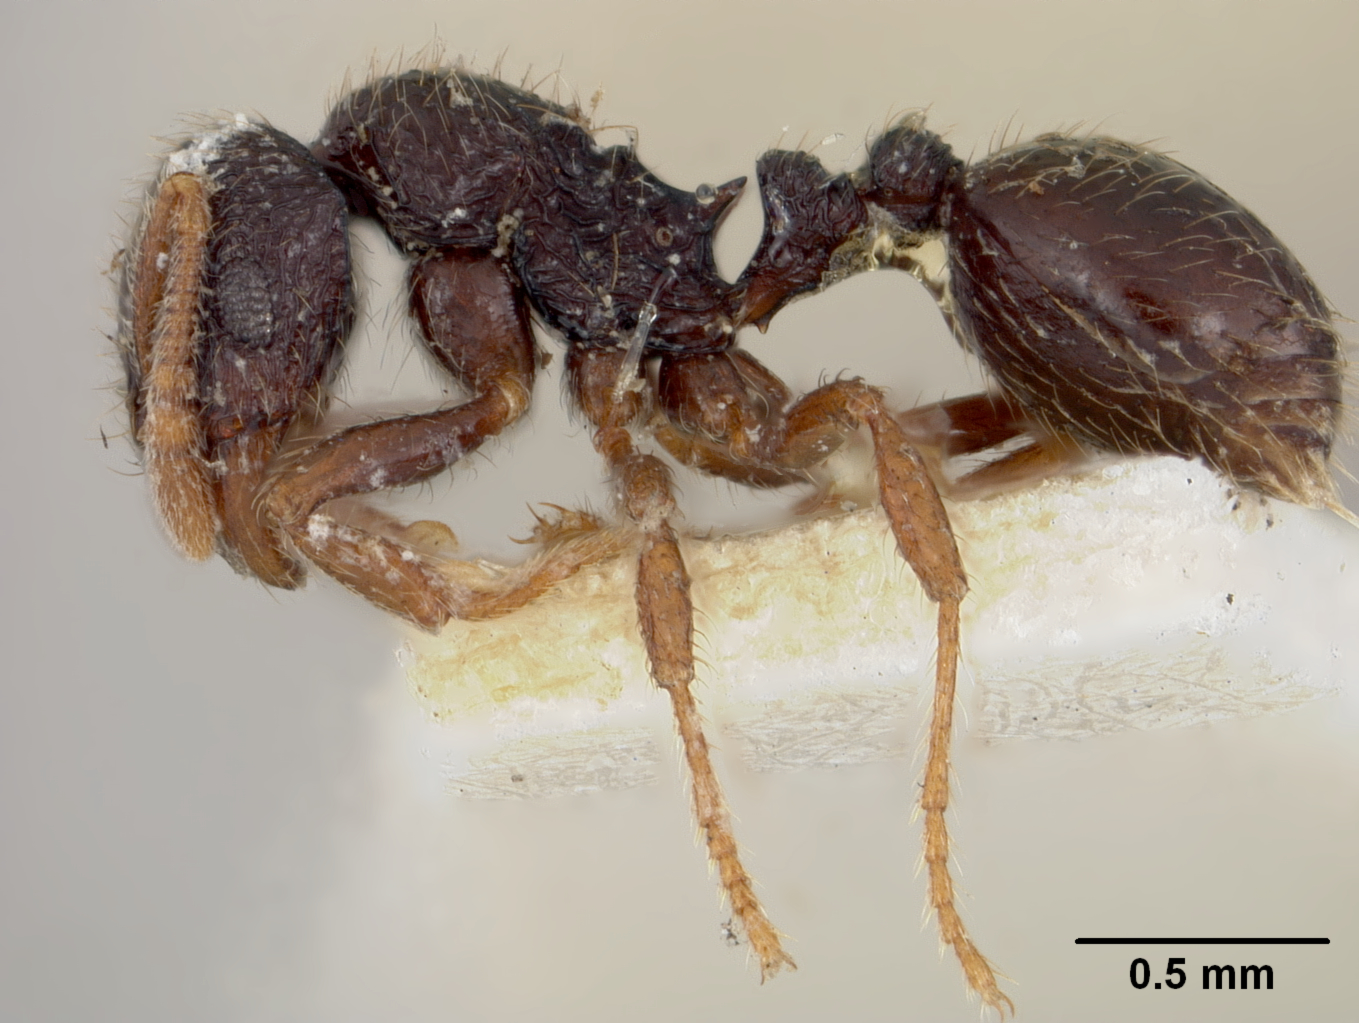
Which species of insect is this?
Rogeria striatella
